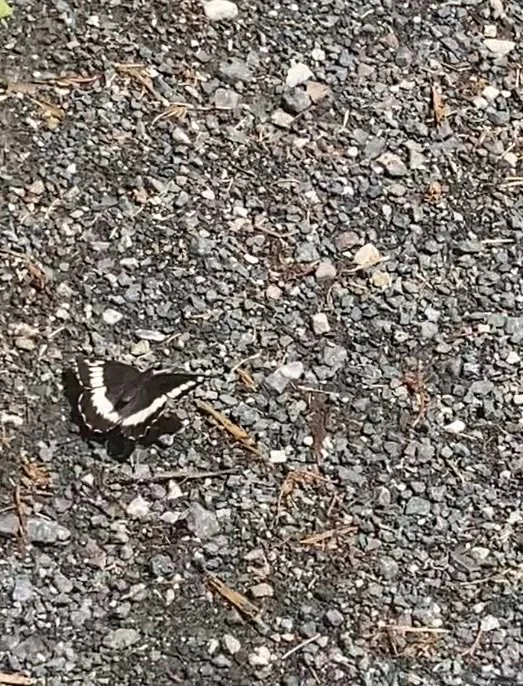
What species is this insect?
Brintesia circe
